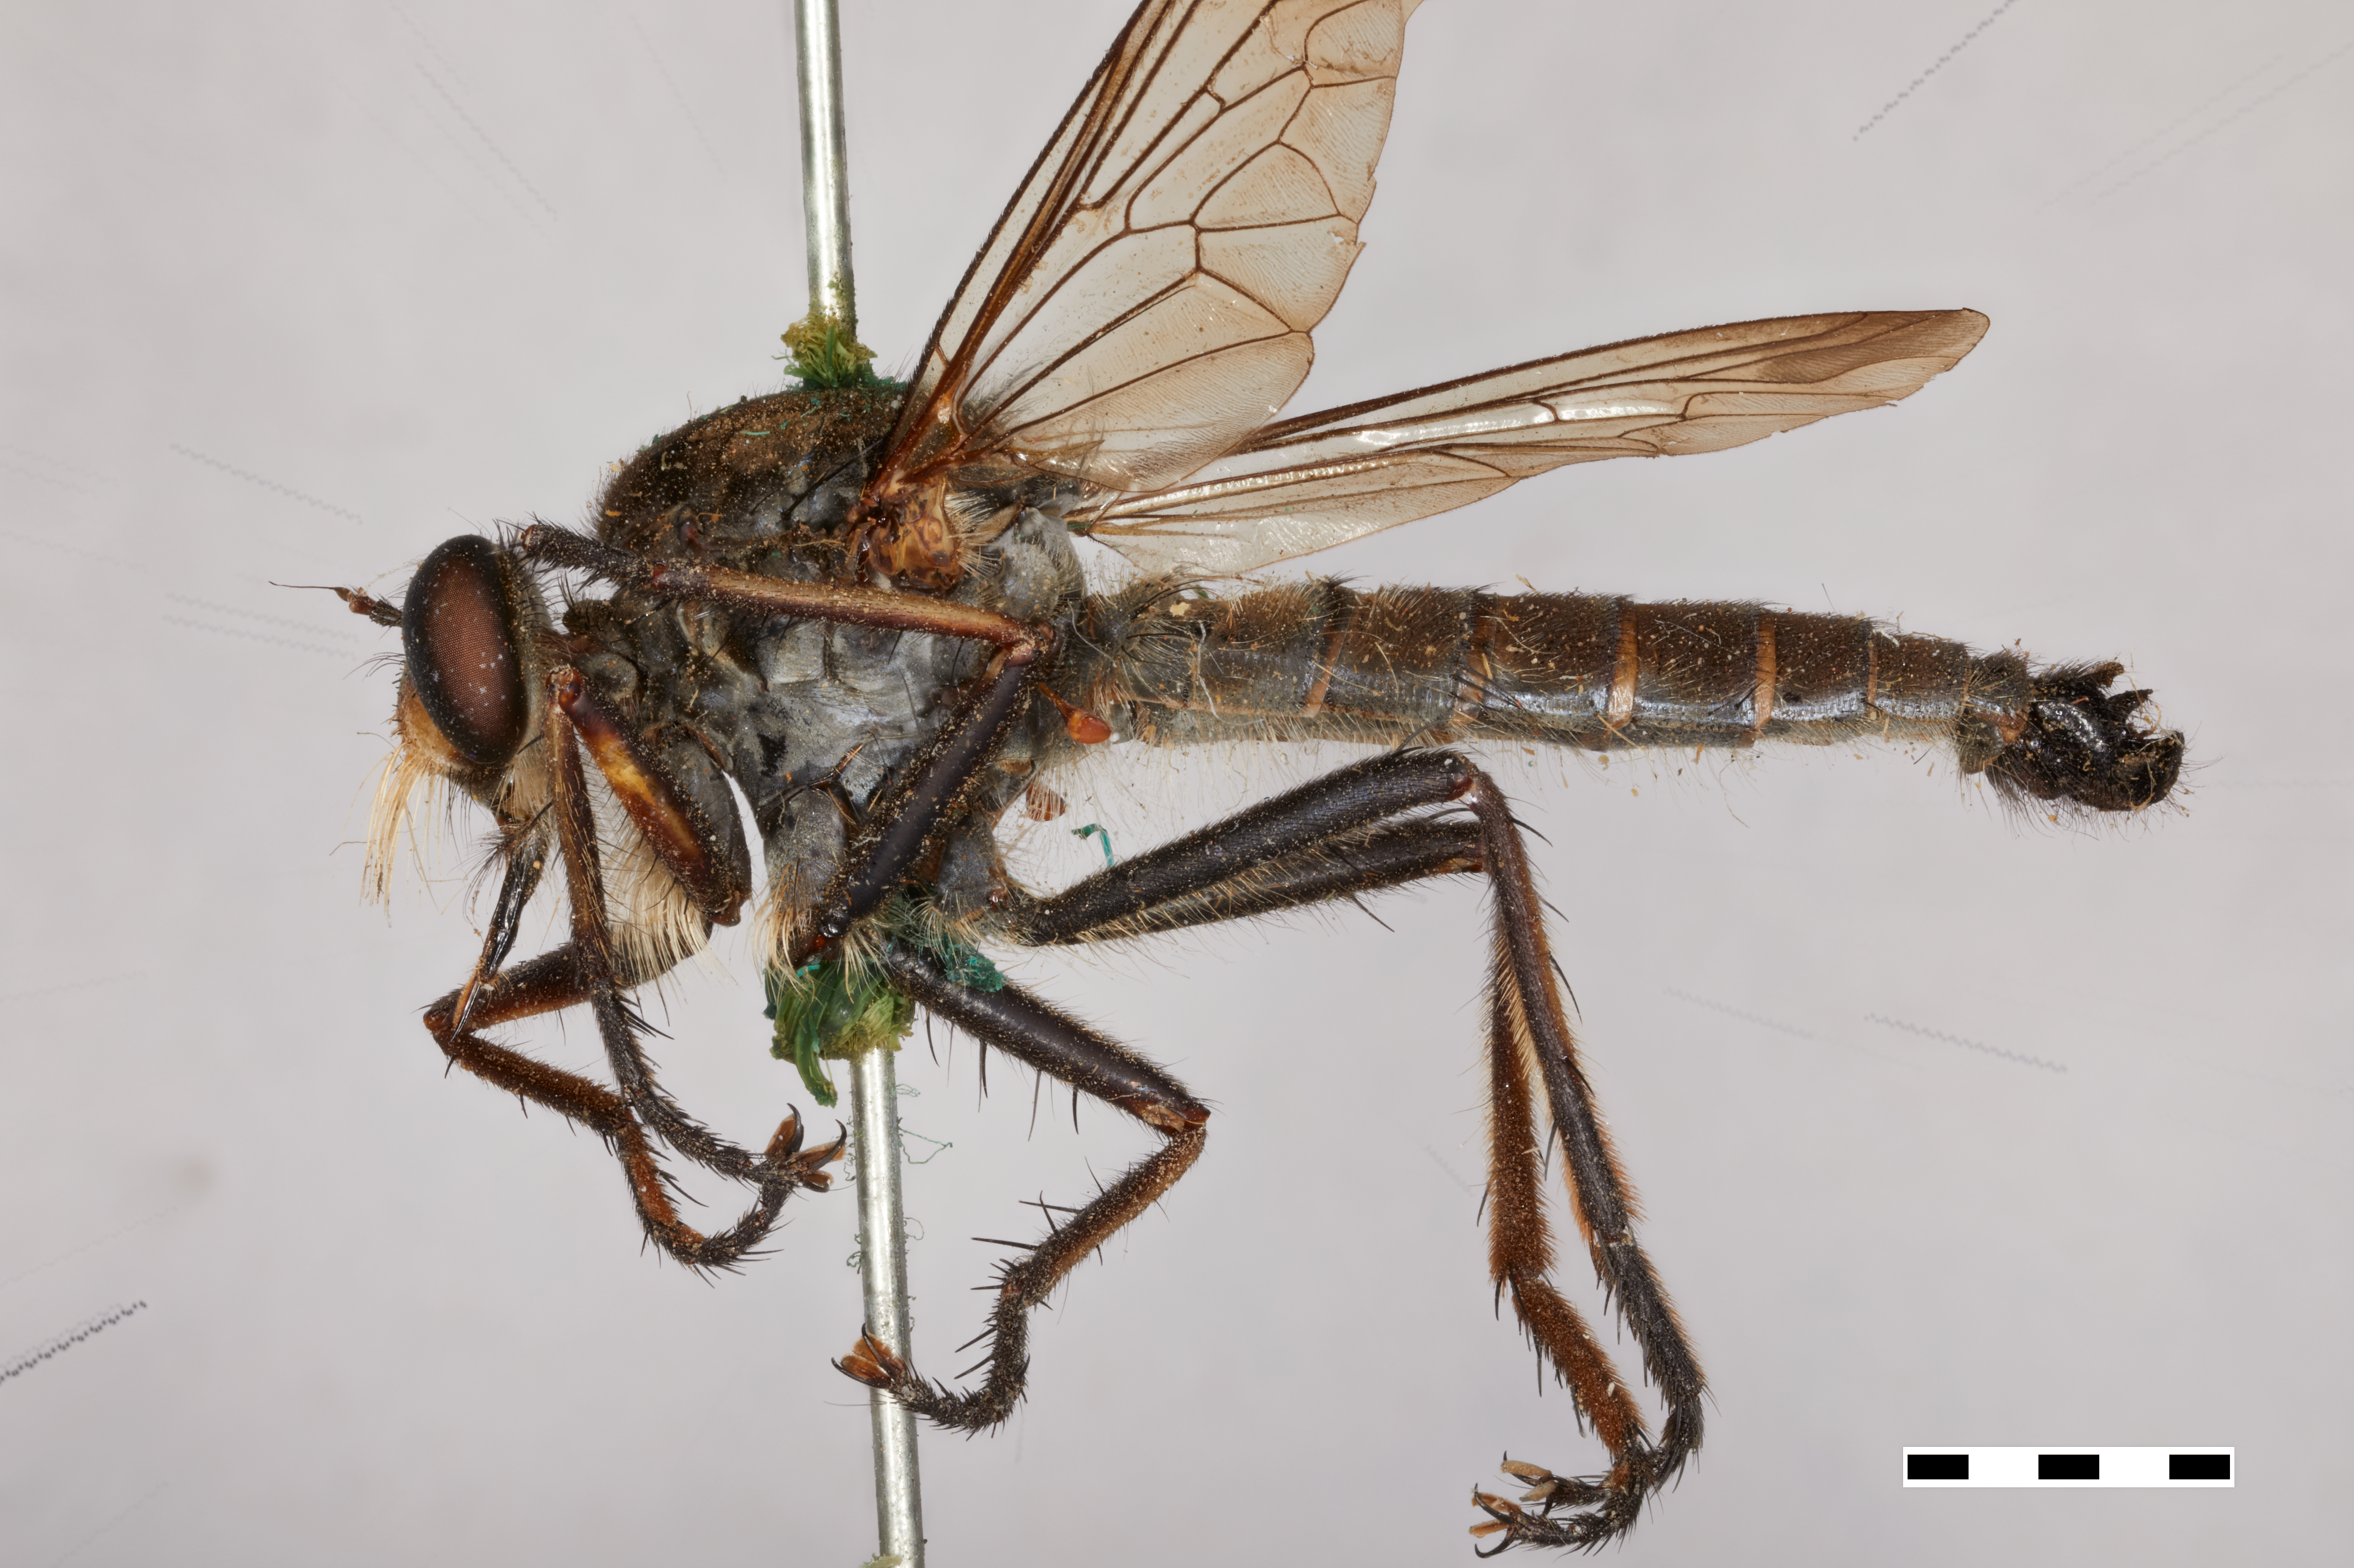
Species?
Heligmoneura assamensis
